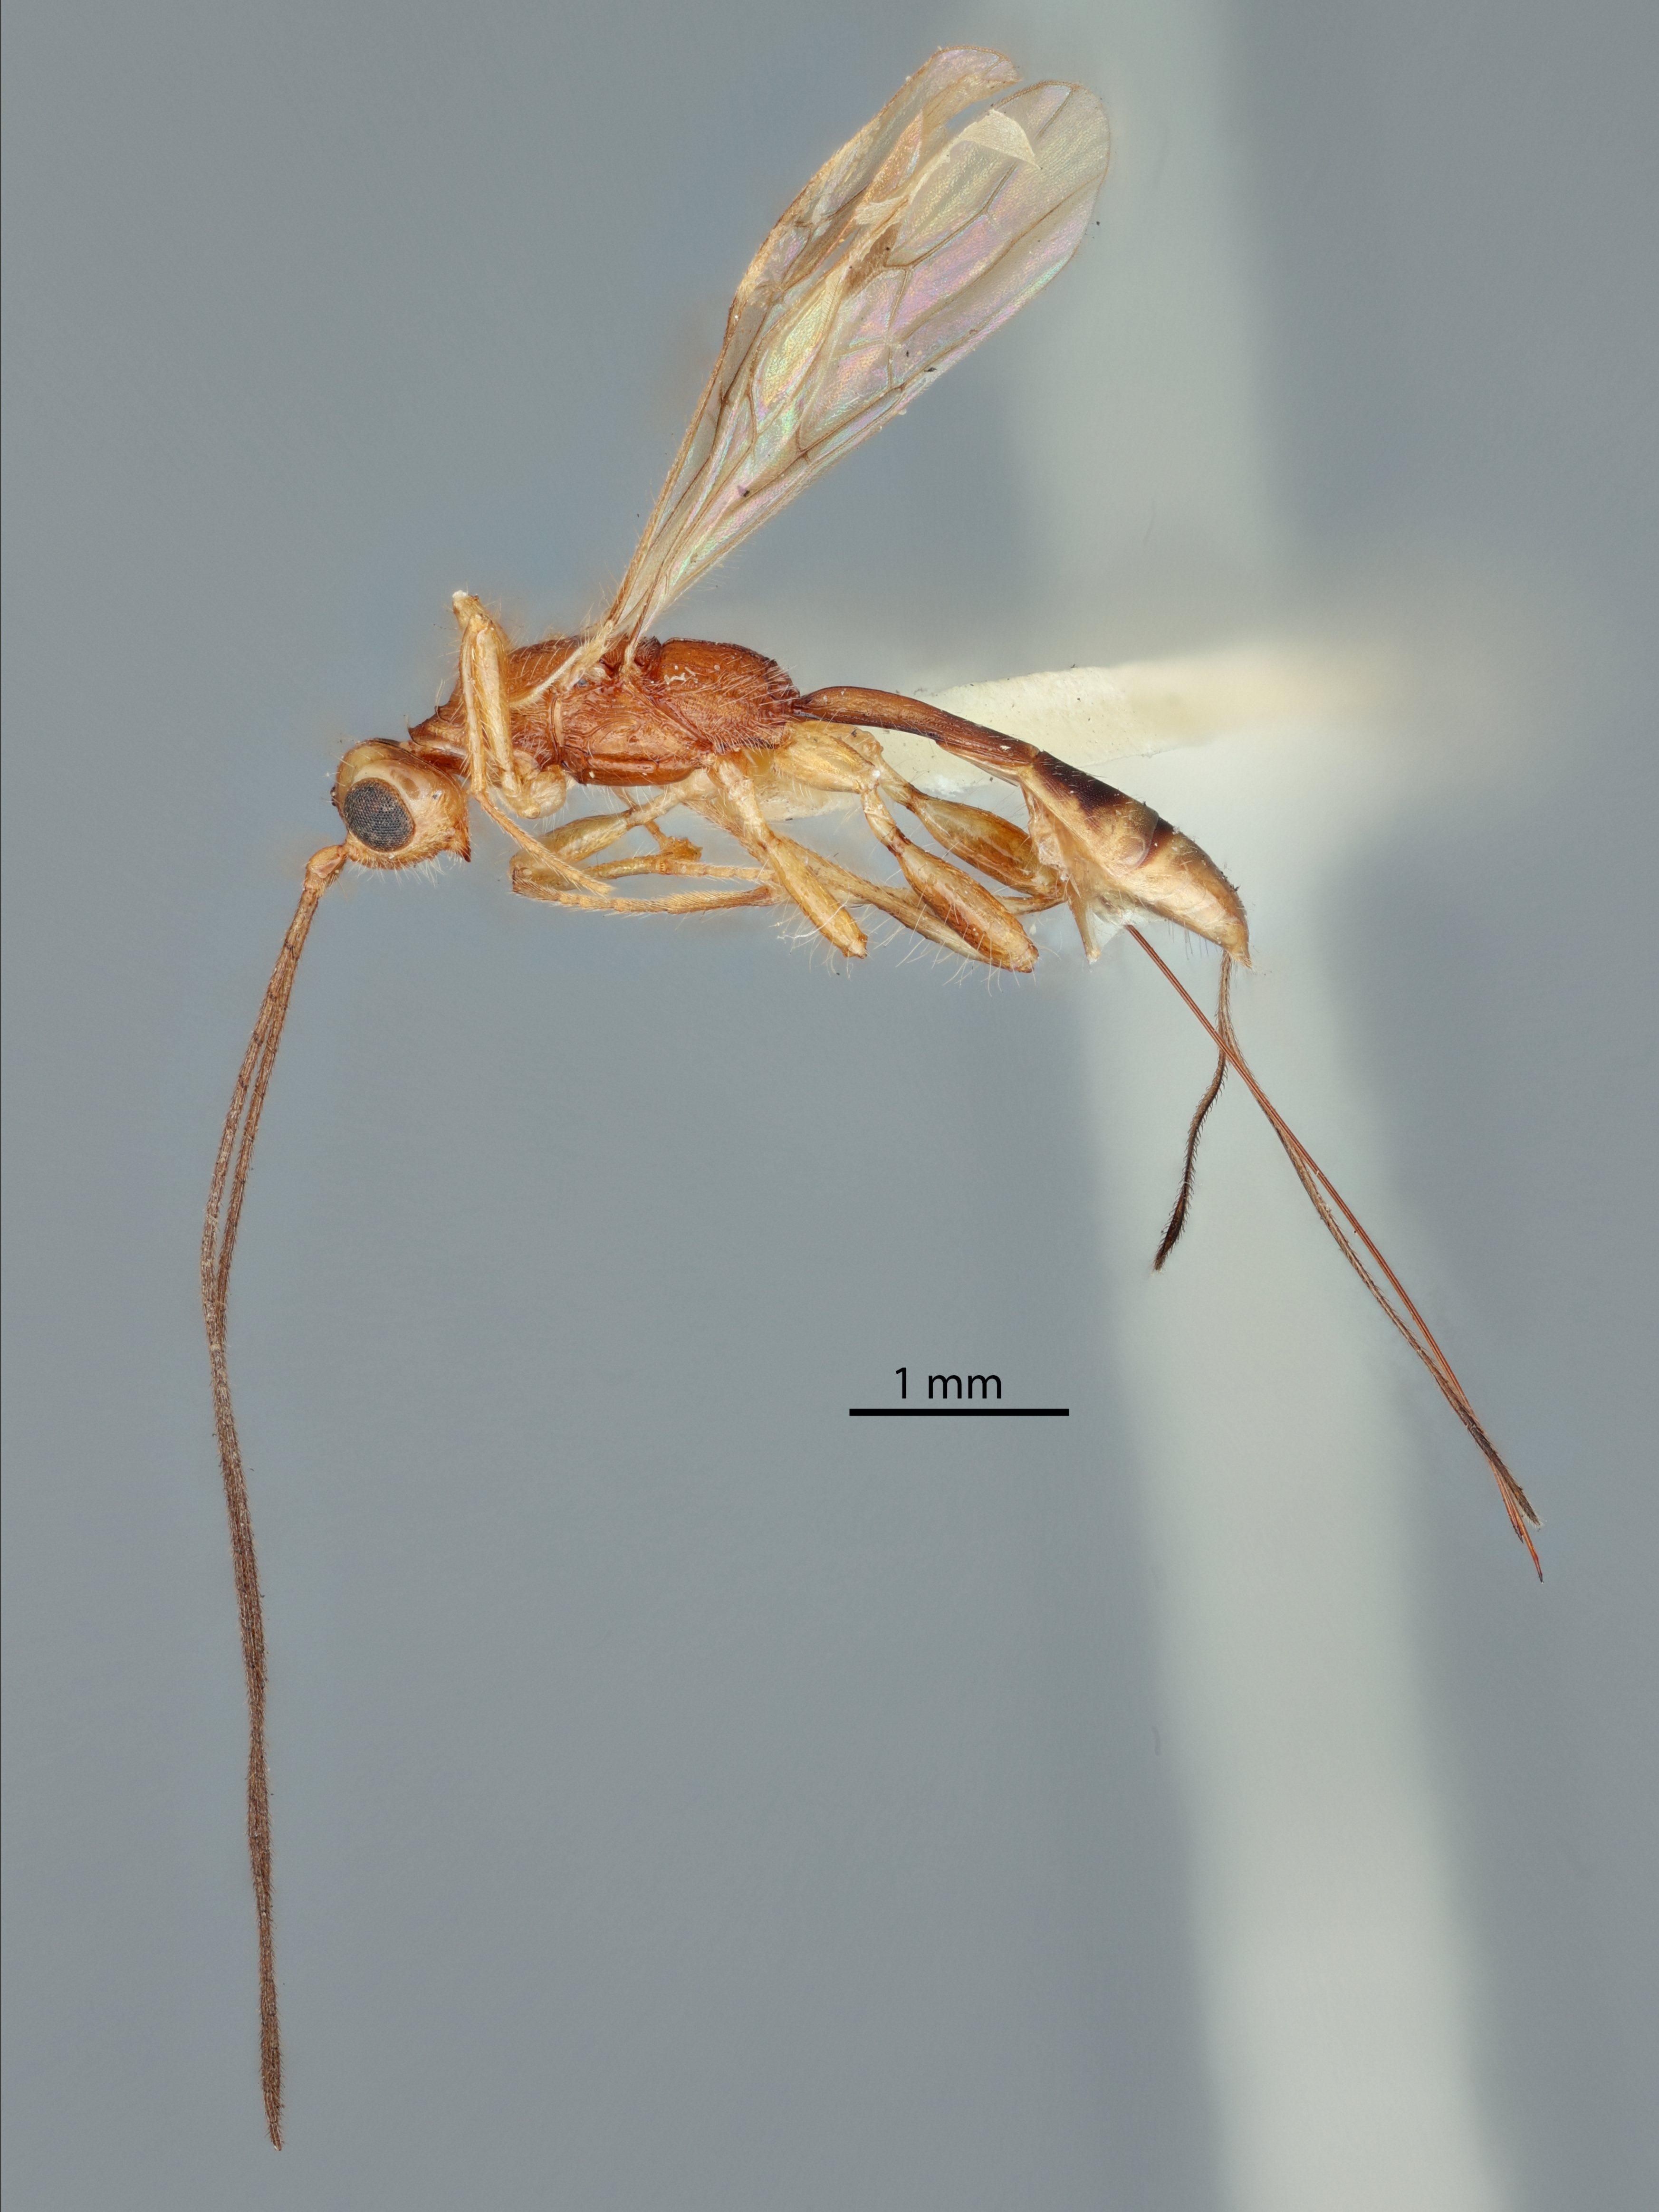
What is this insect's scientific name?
Spathius sulmo
